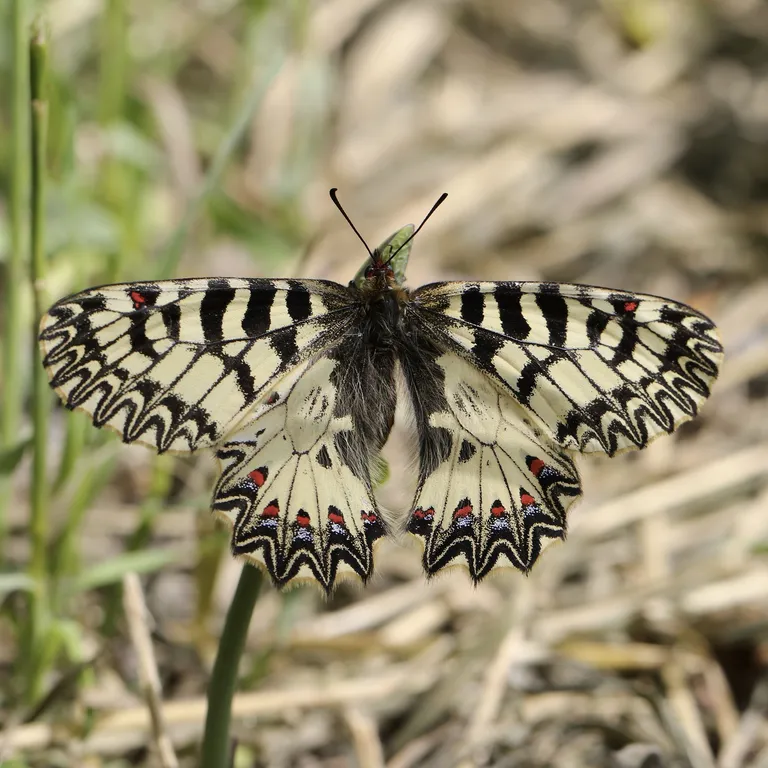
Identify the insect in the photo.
Zerynthia polyxena
